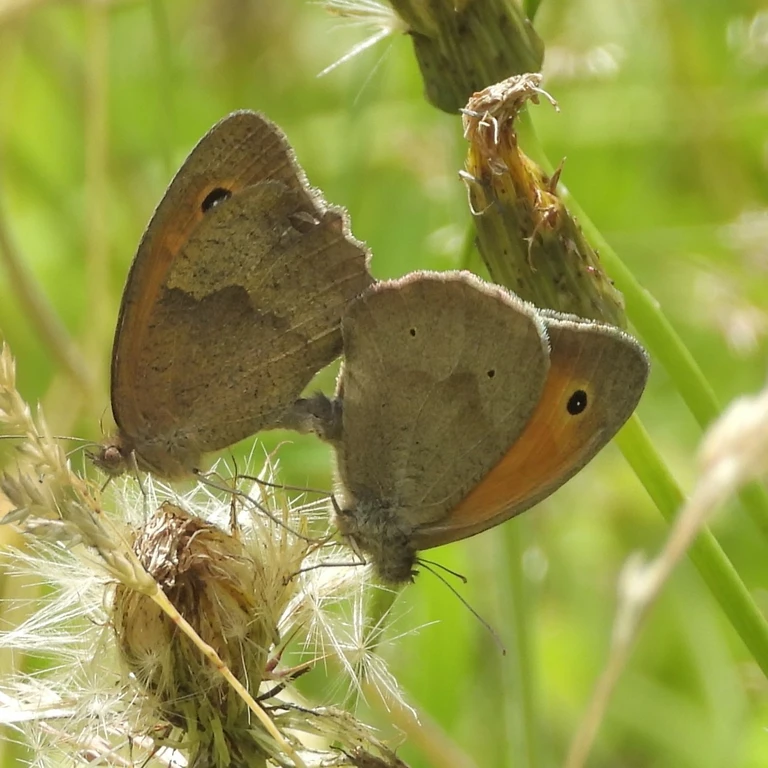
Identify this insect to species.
Maniola jurtina
